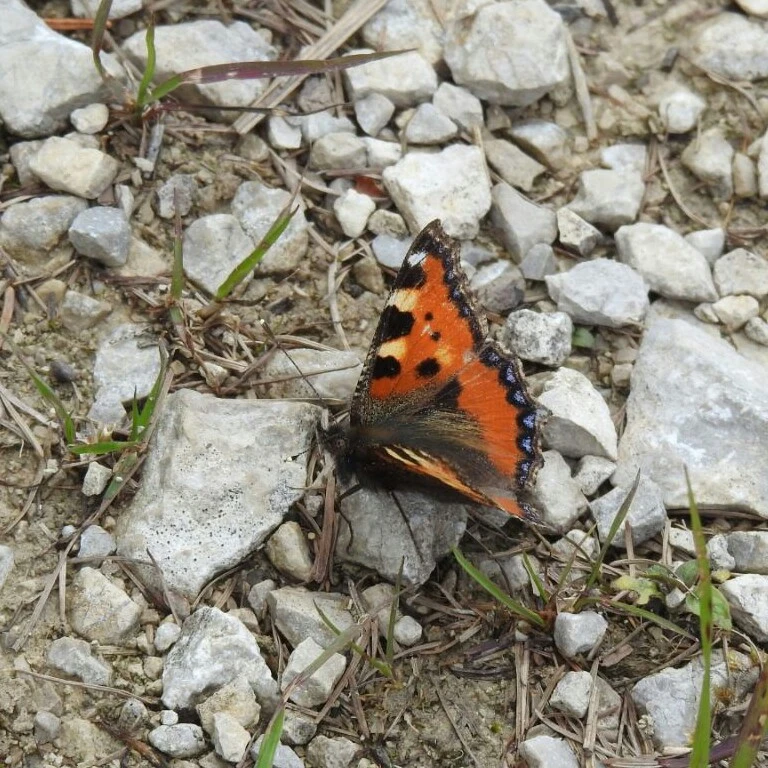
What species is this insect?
Aglais urticae
